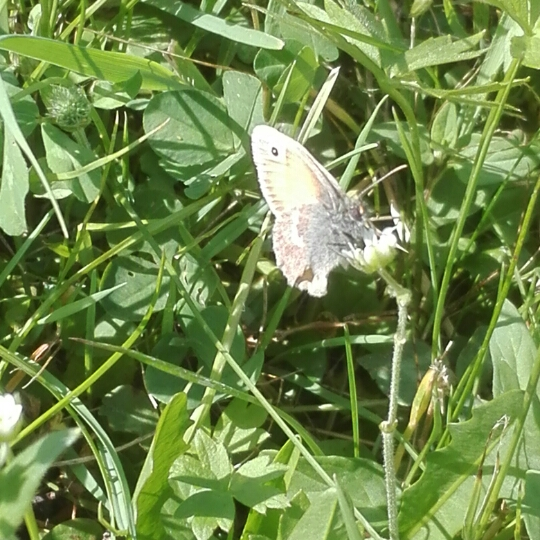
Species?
Coenonympha pamphilus
